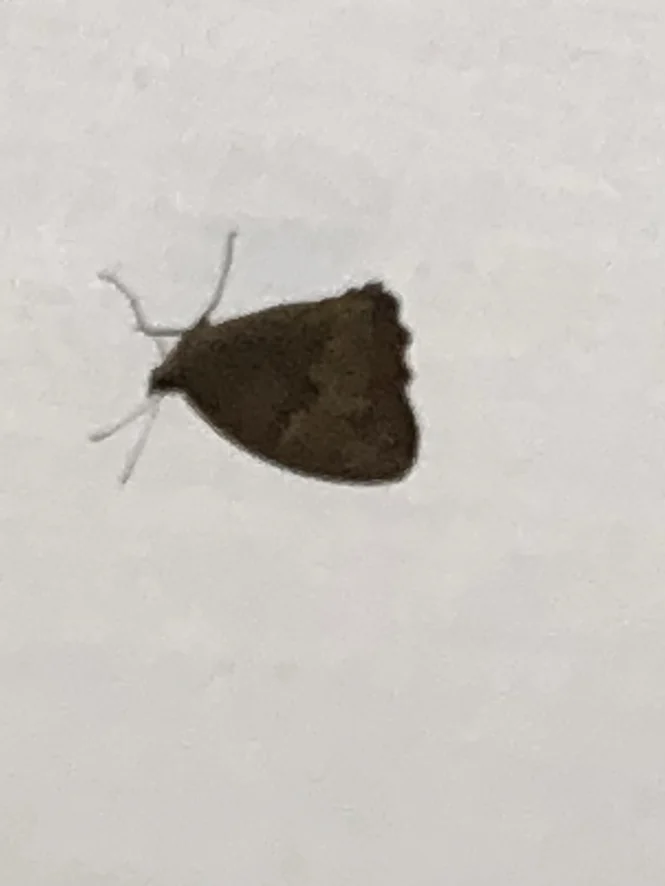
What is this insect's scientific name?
Maniola jurtina
